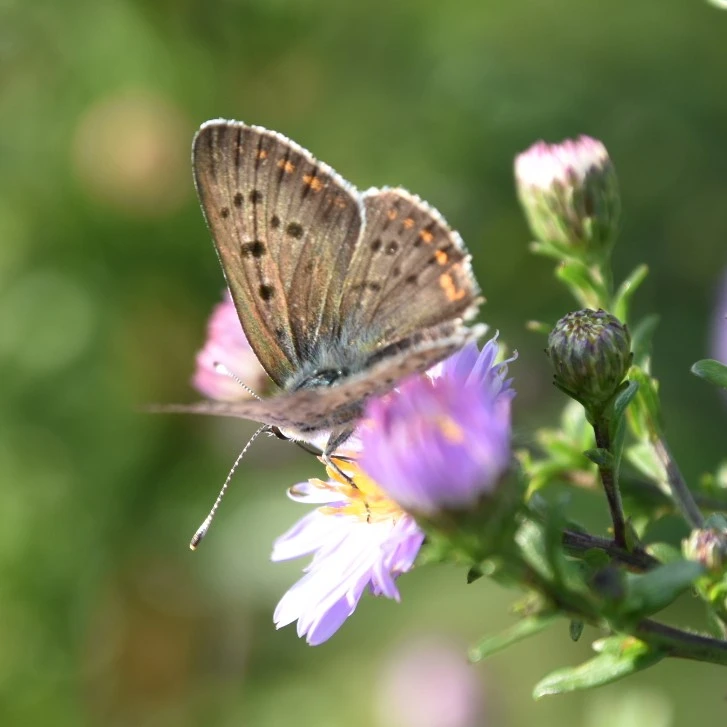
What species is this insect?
Lycaena tityrus (also Loweia tityrus)
